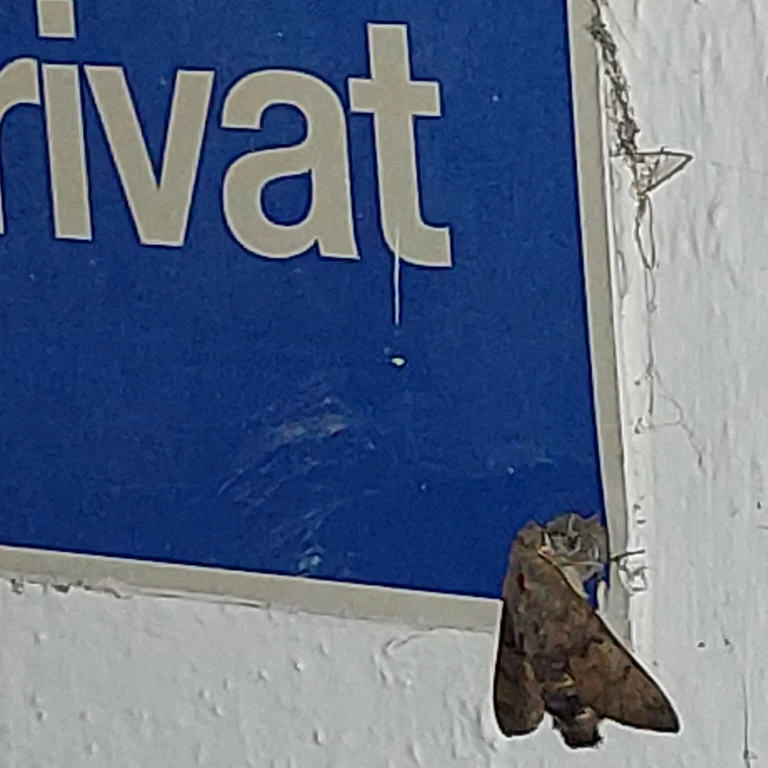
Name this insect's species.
Macroglossum stellatarum
